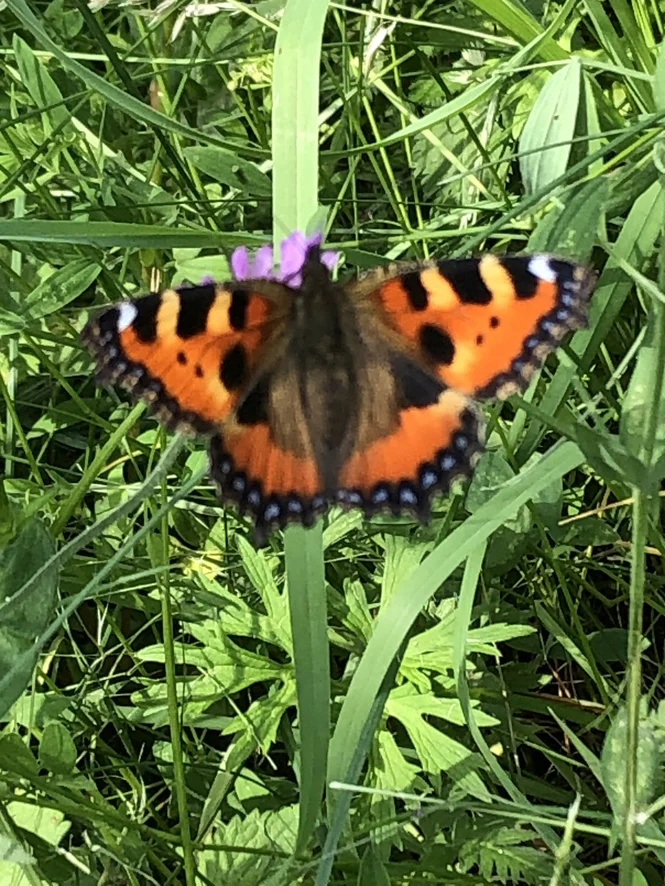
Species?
Aglais urticae
